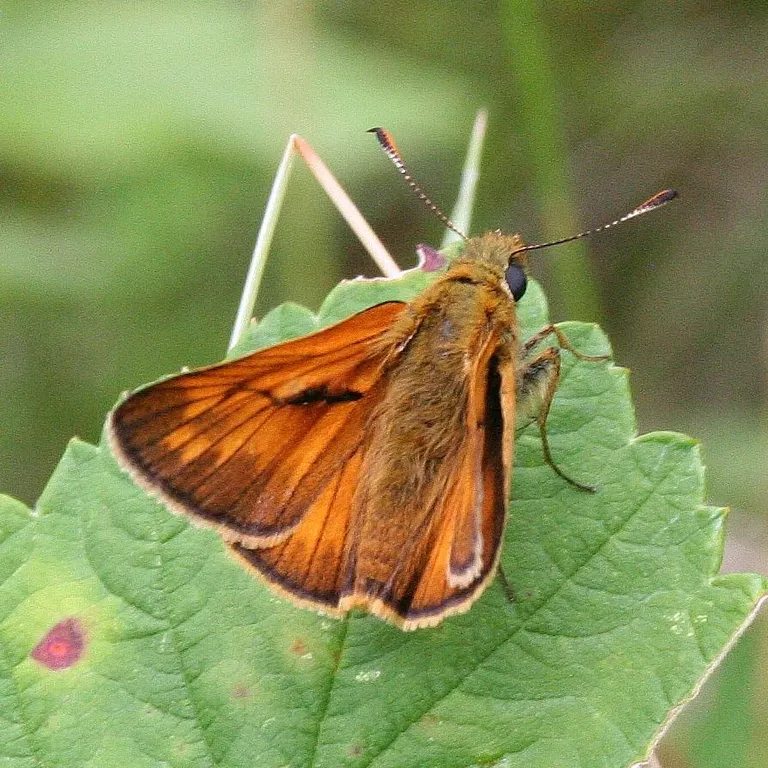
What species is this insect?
Ochlodes sylvanus (also Ochlodes venata)
